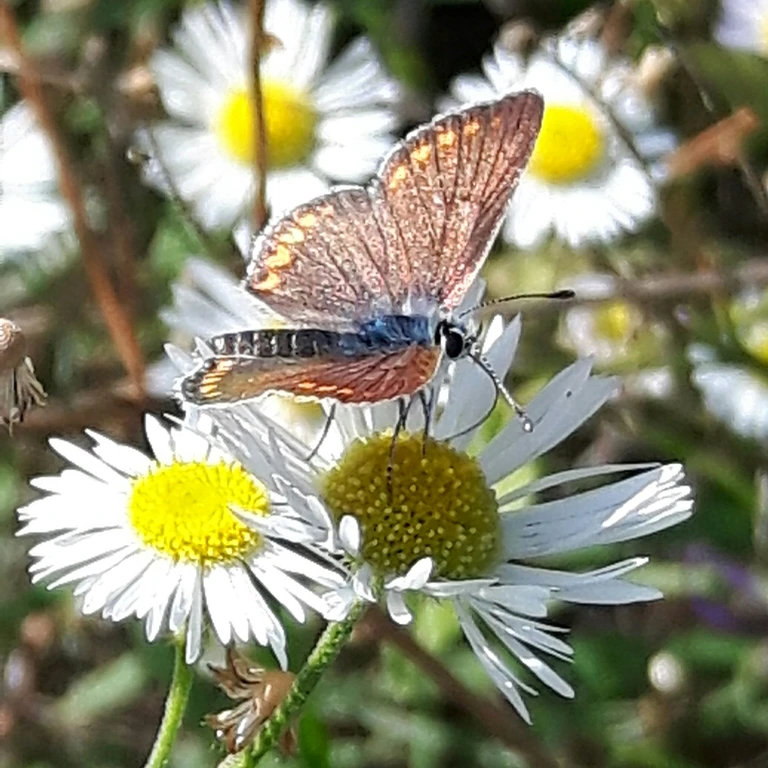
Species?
Polyommatus icarus
